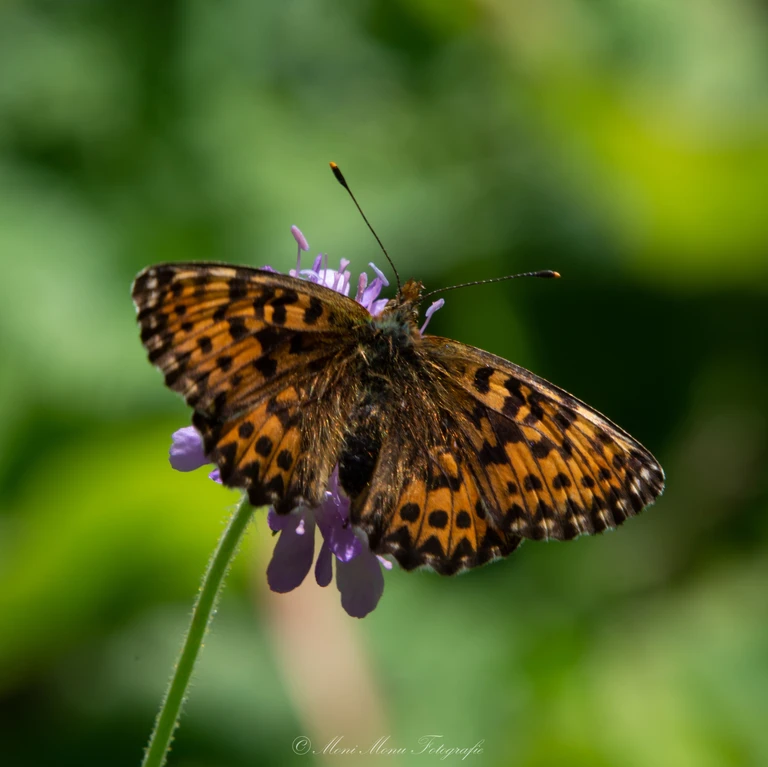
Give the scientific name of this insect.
Boloria titania
